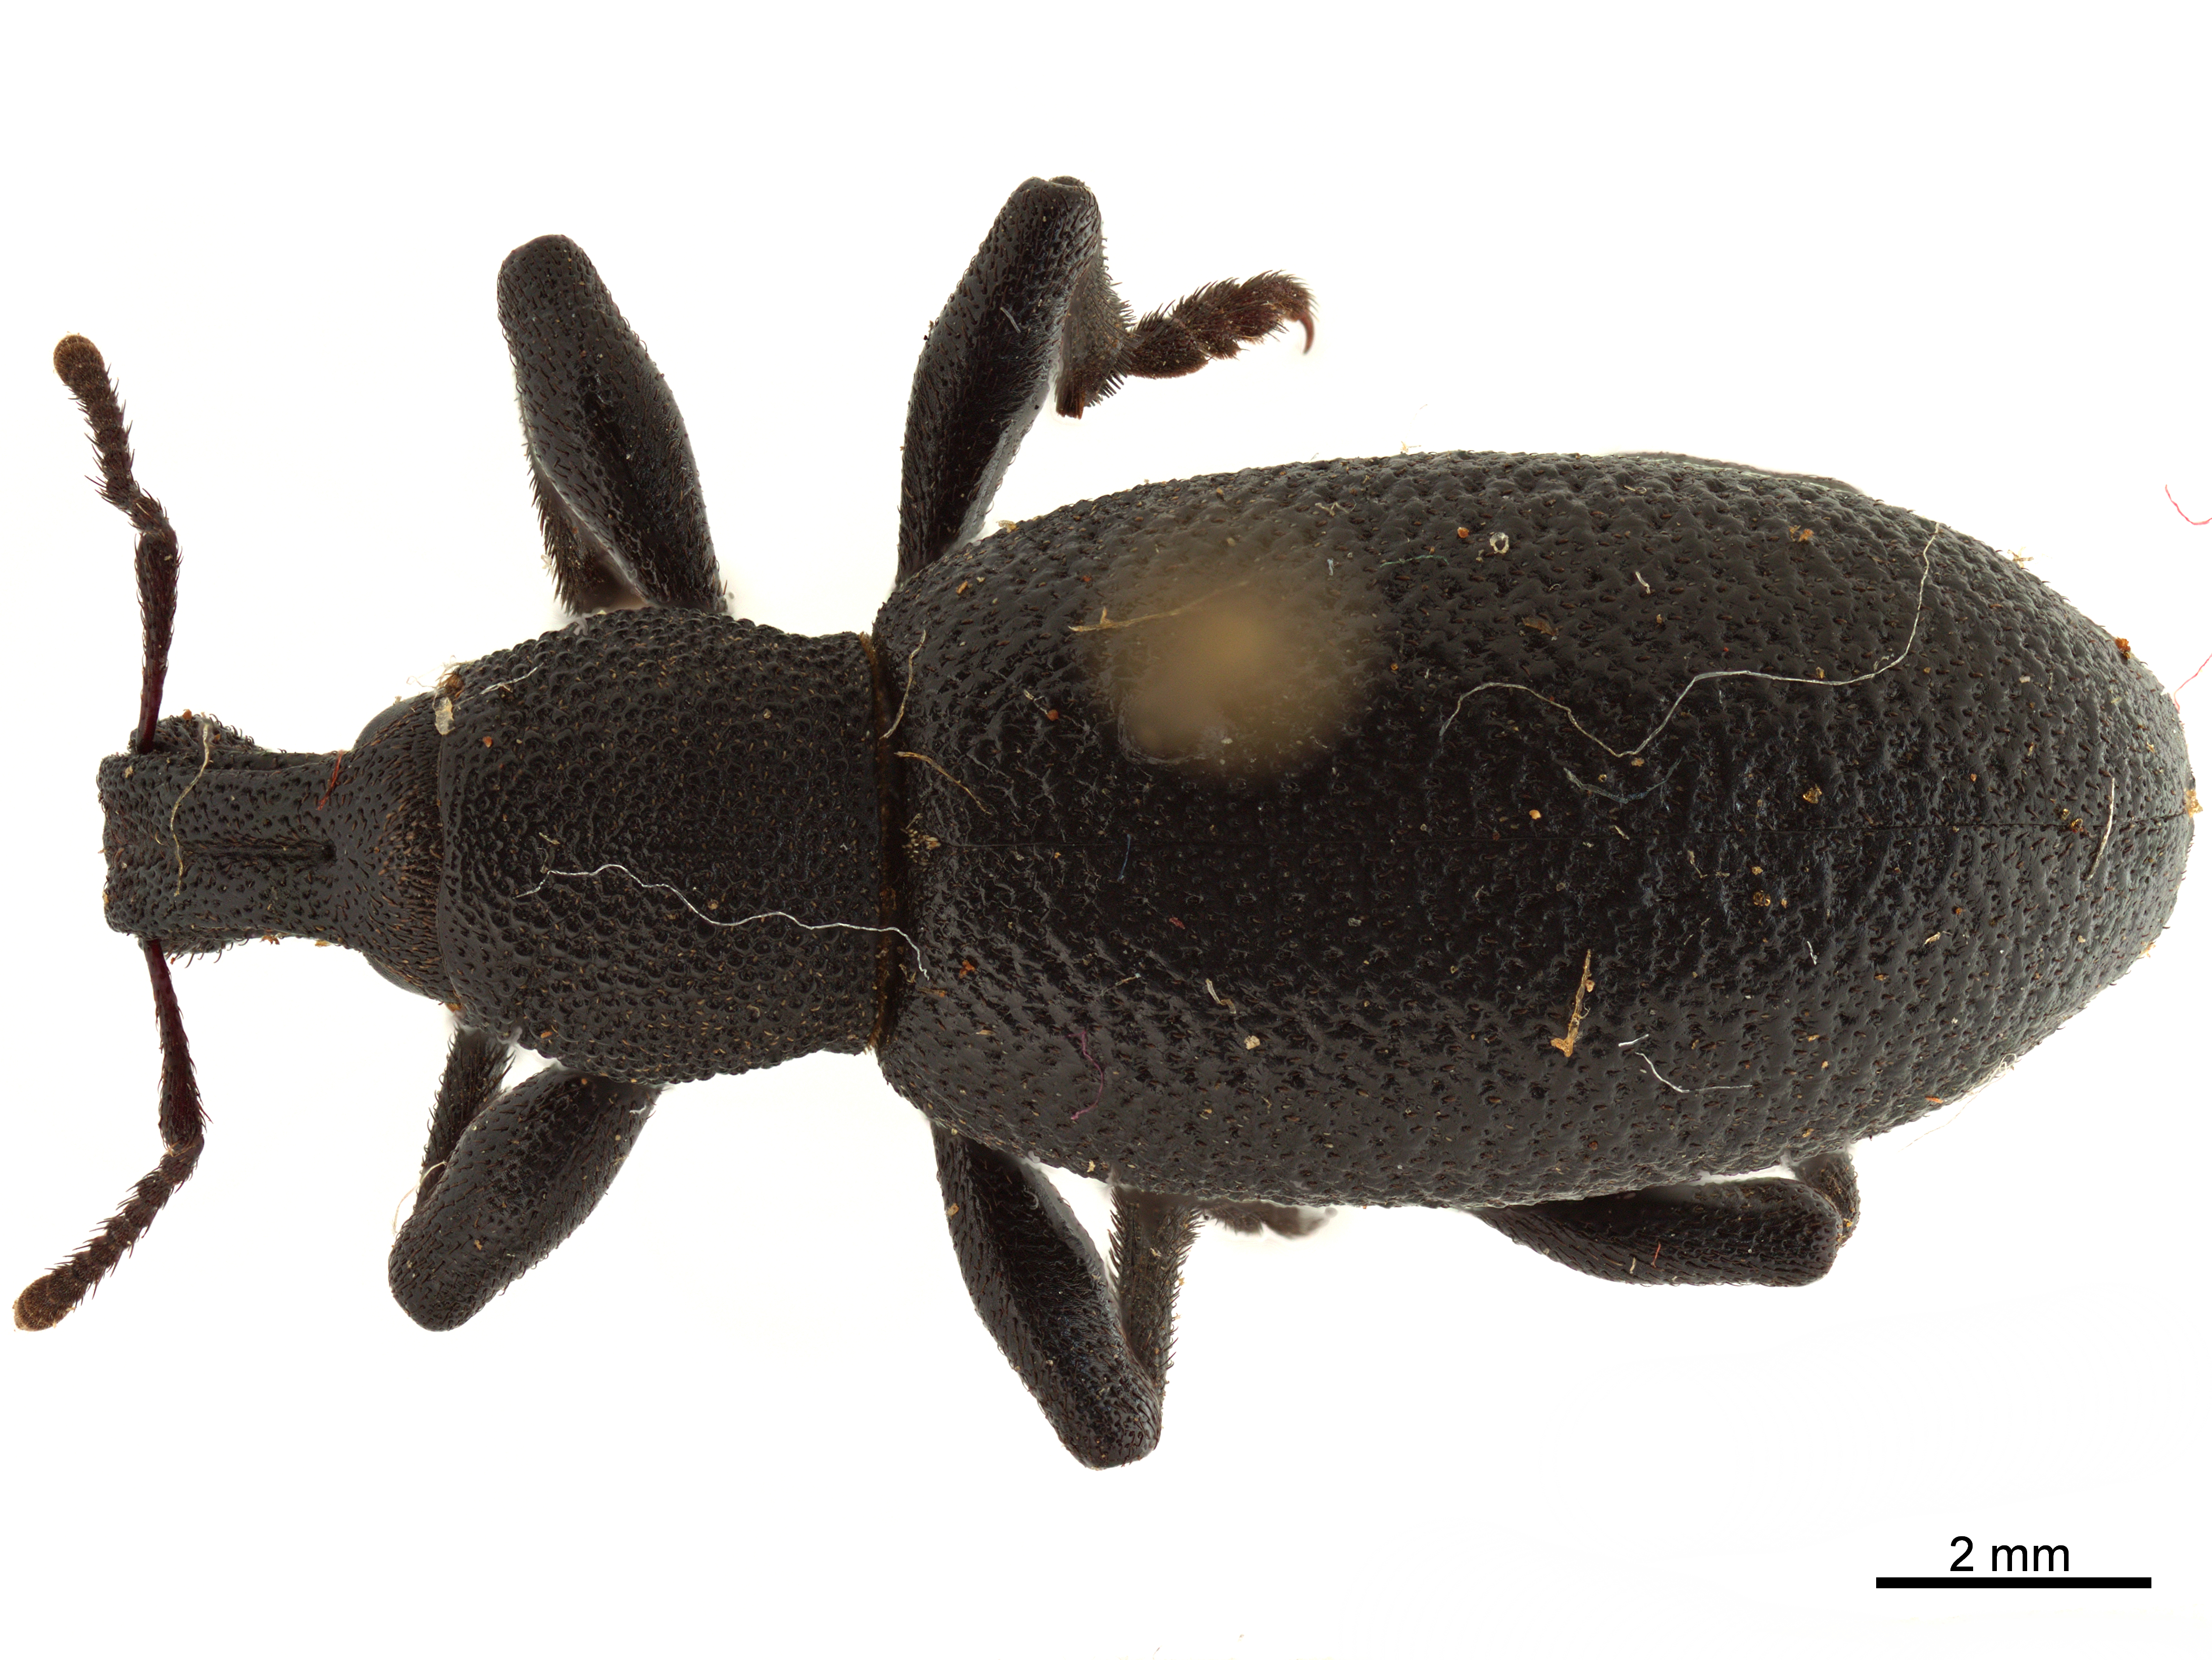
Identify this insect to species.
Triglyphulus ater
